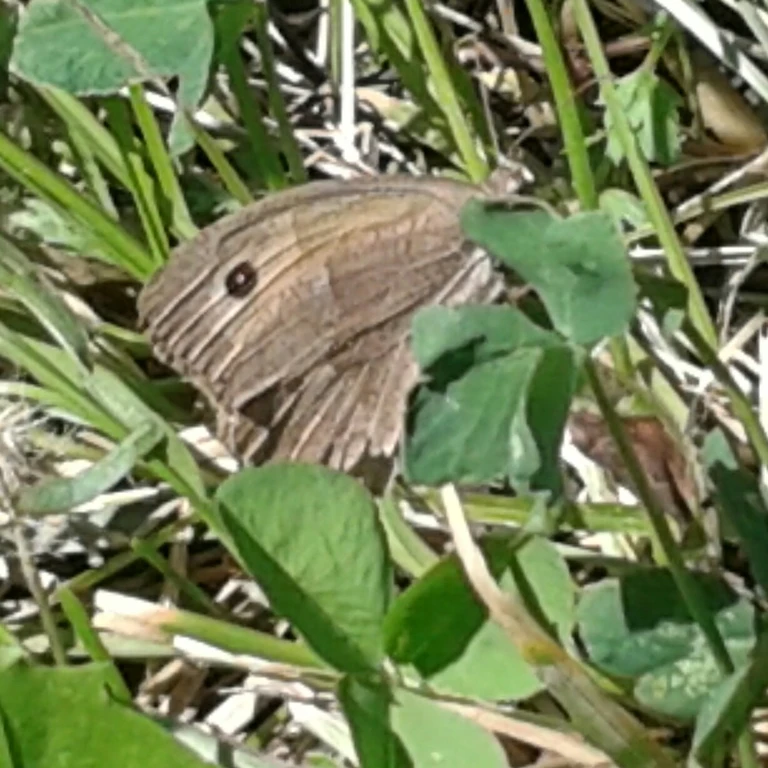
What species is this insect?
Maniola jurtina
